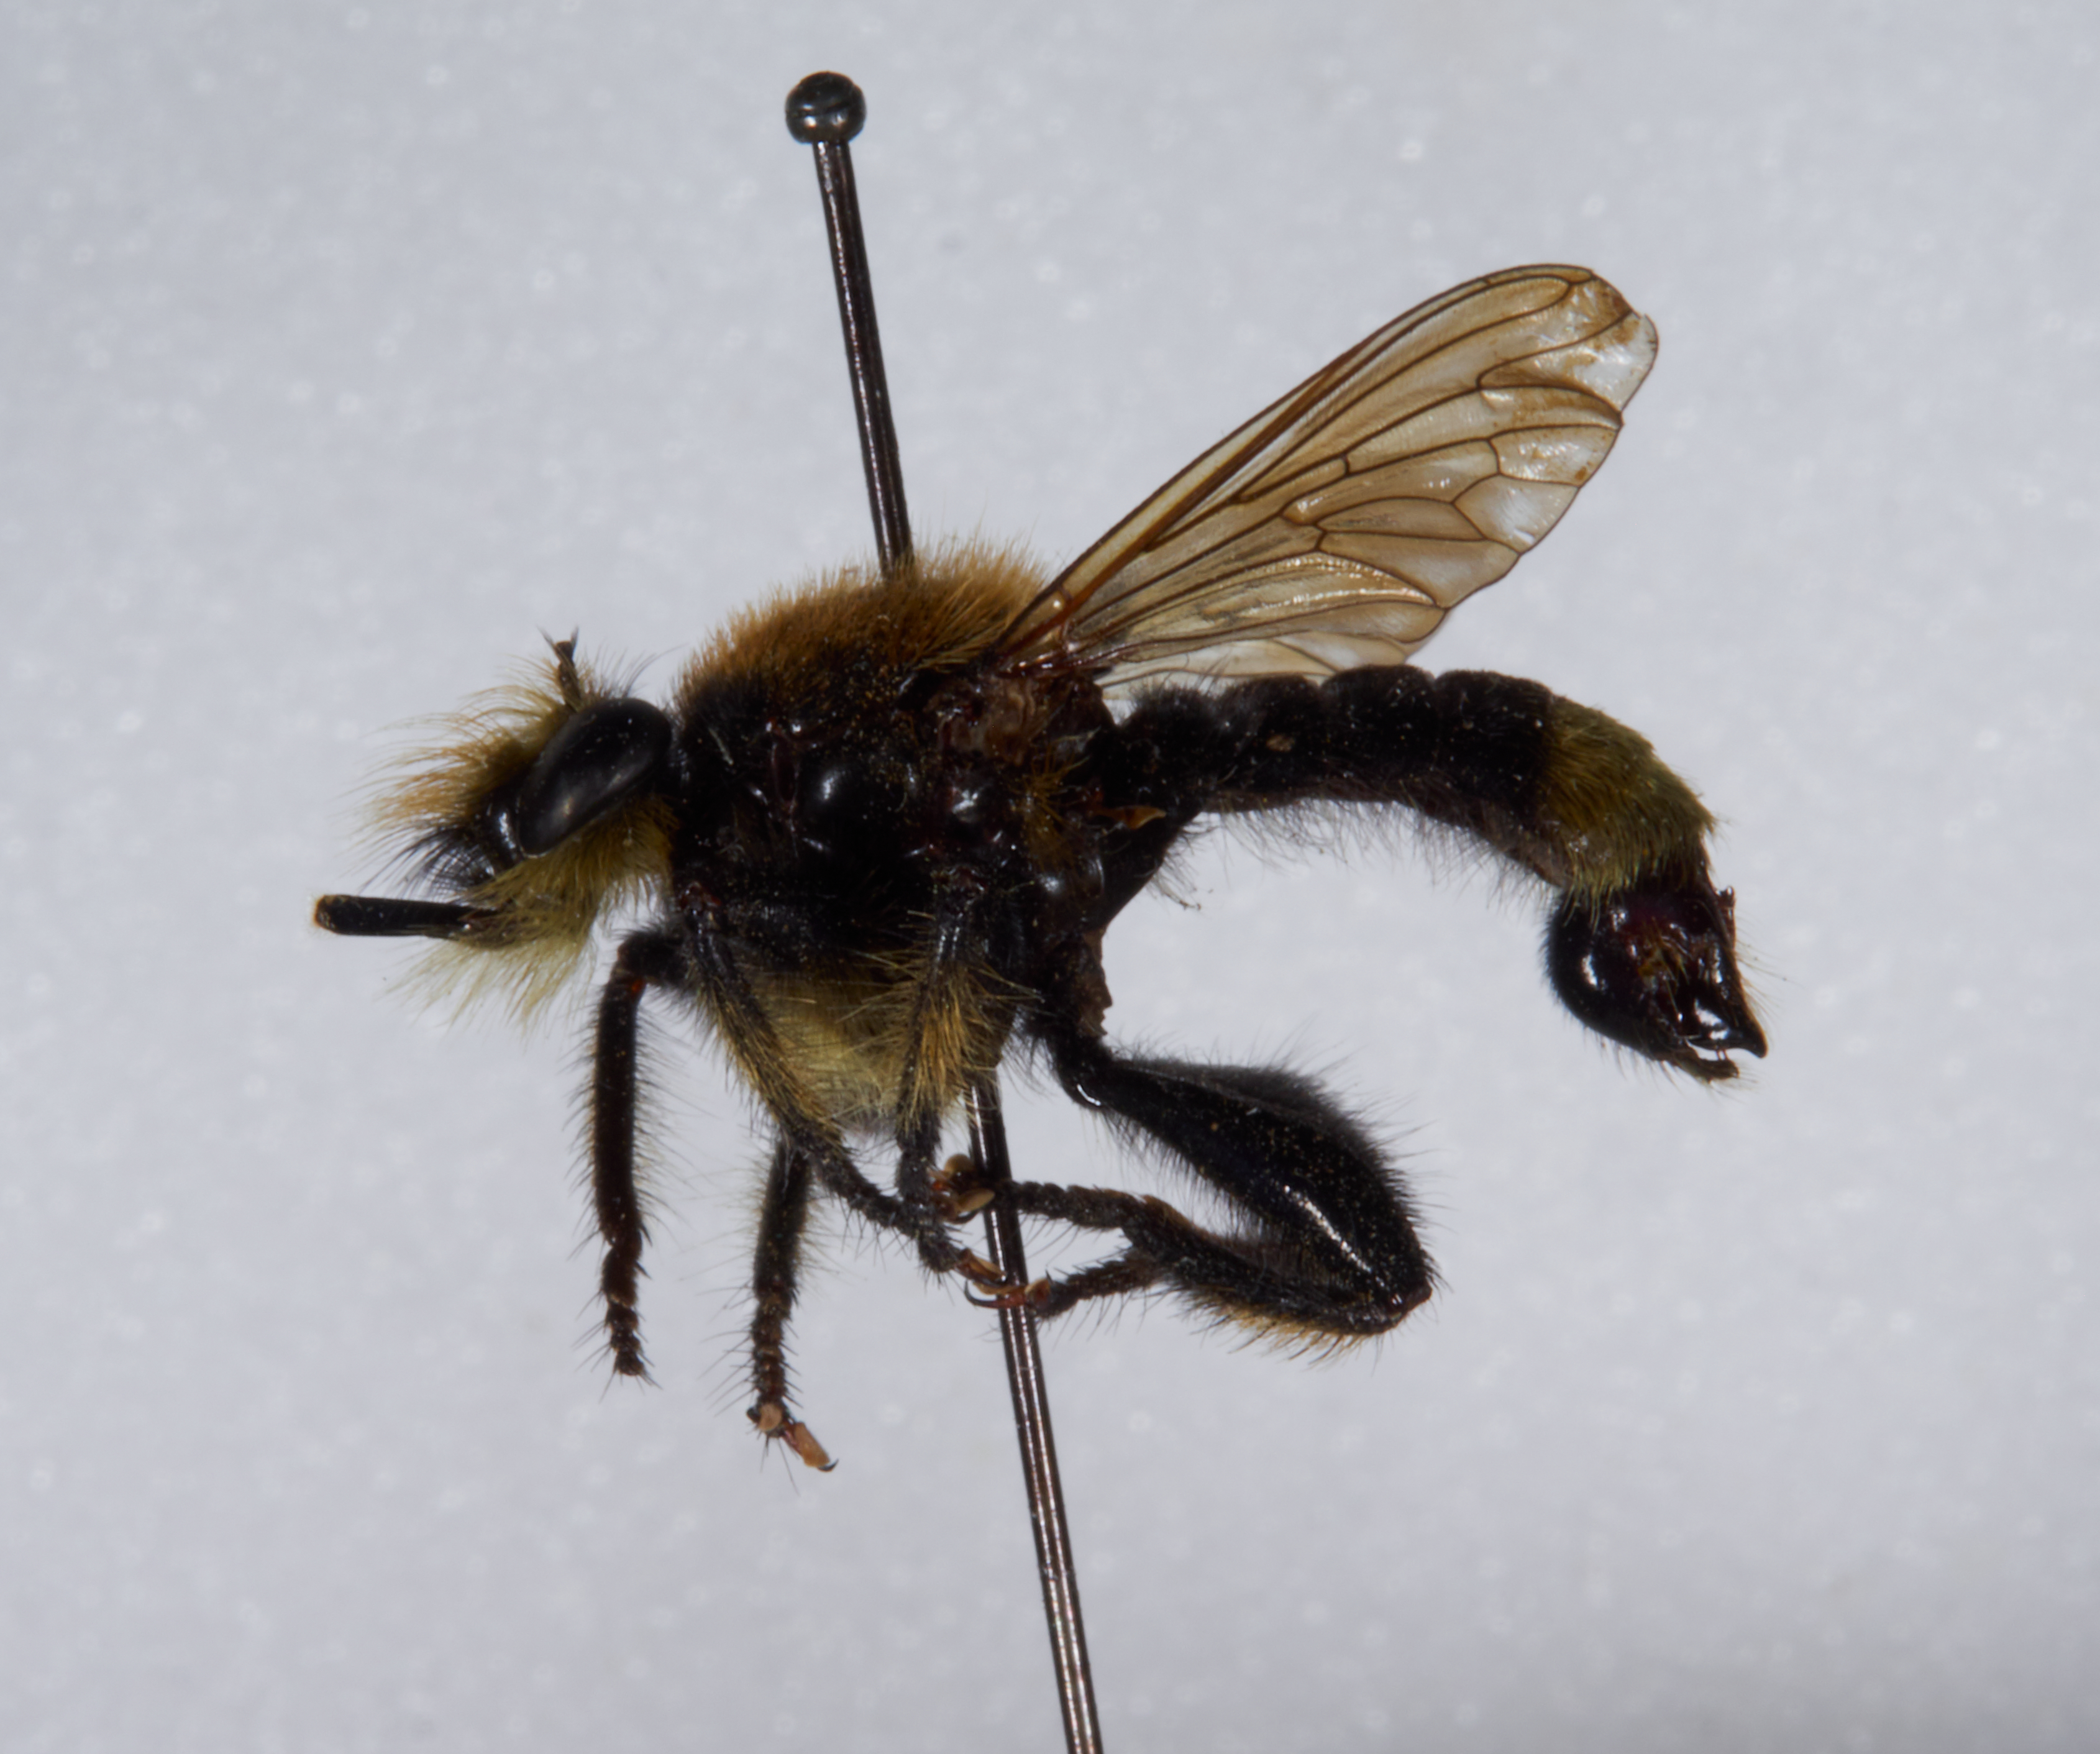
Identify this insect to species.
Laphria columbica
